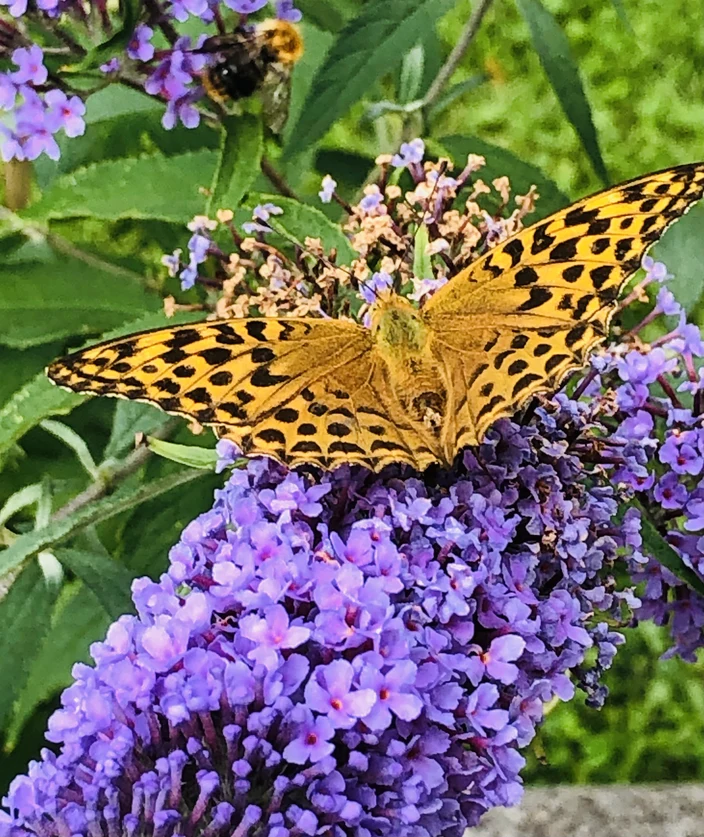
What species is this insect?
Argynnis paphia
